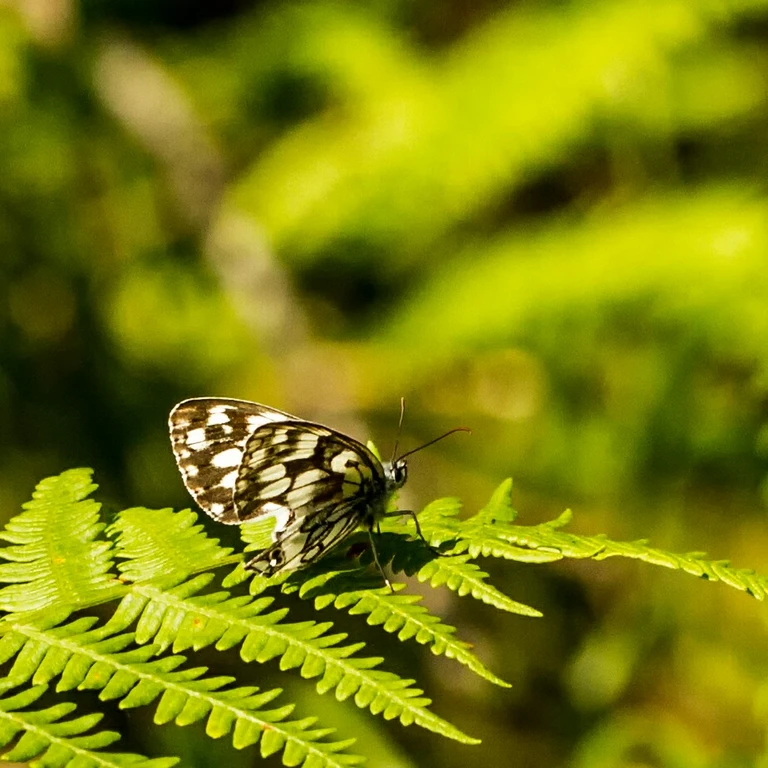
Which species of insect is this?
Melanargia galathea
